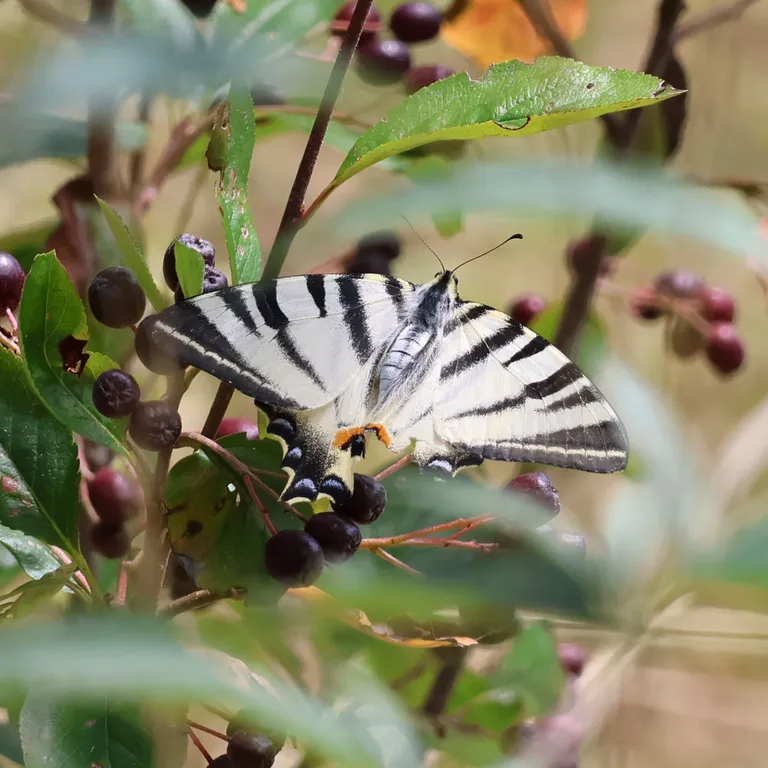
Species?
Iphiclides podalirius
